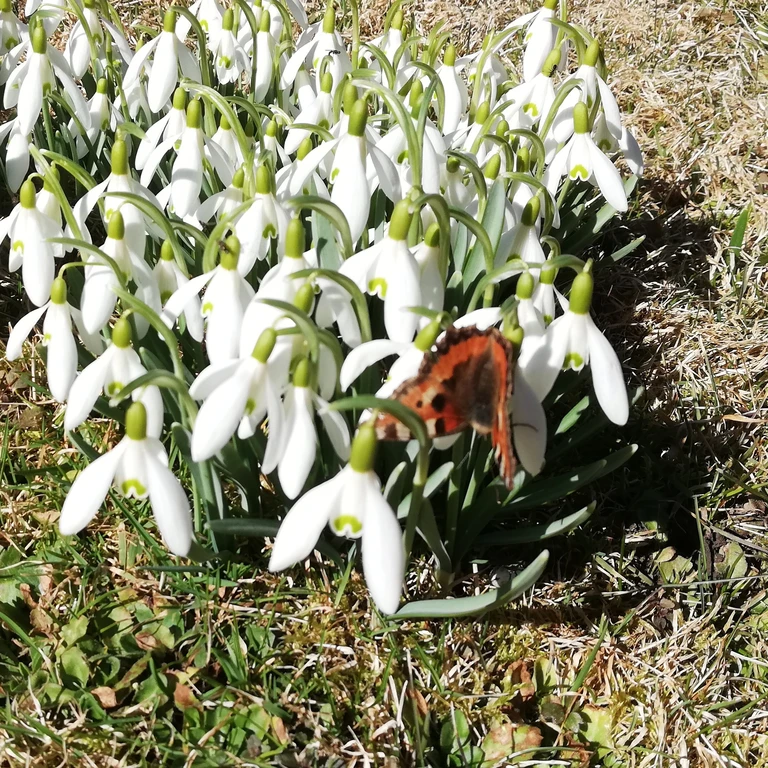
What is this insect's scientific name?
Aglais urticae
